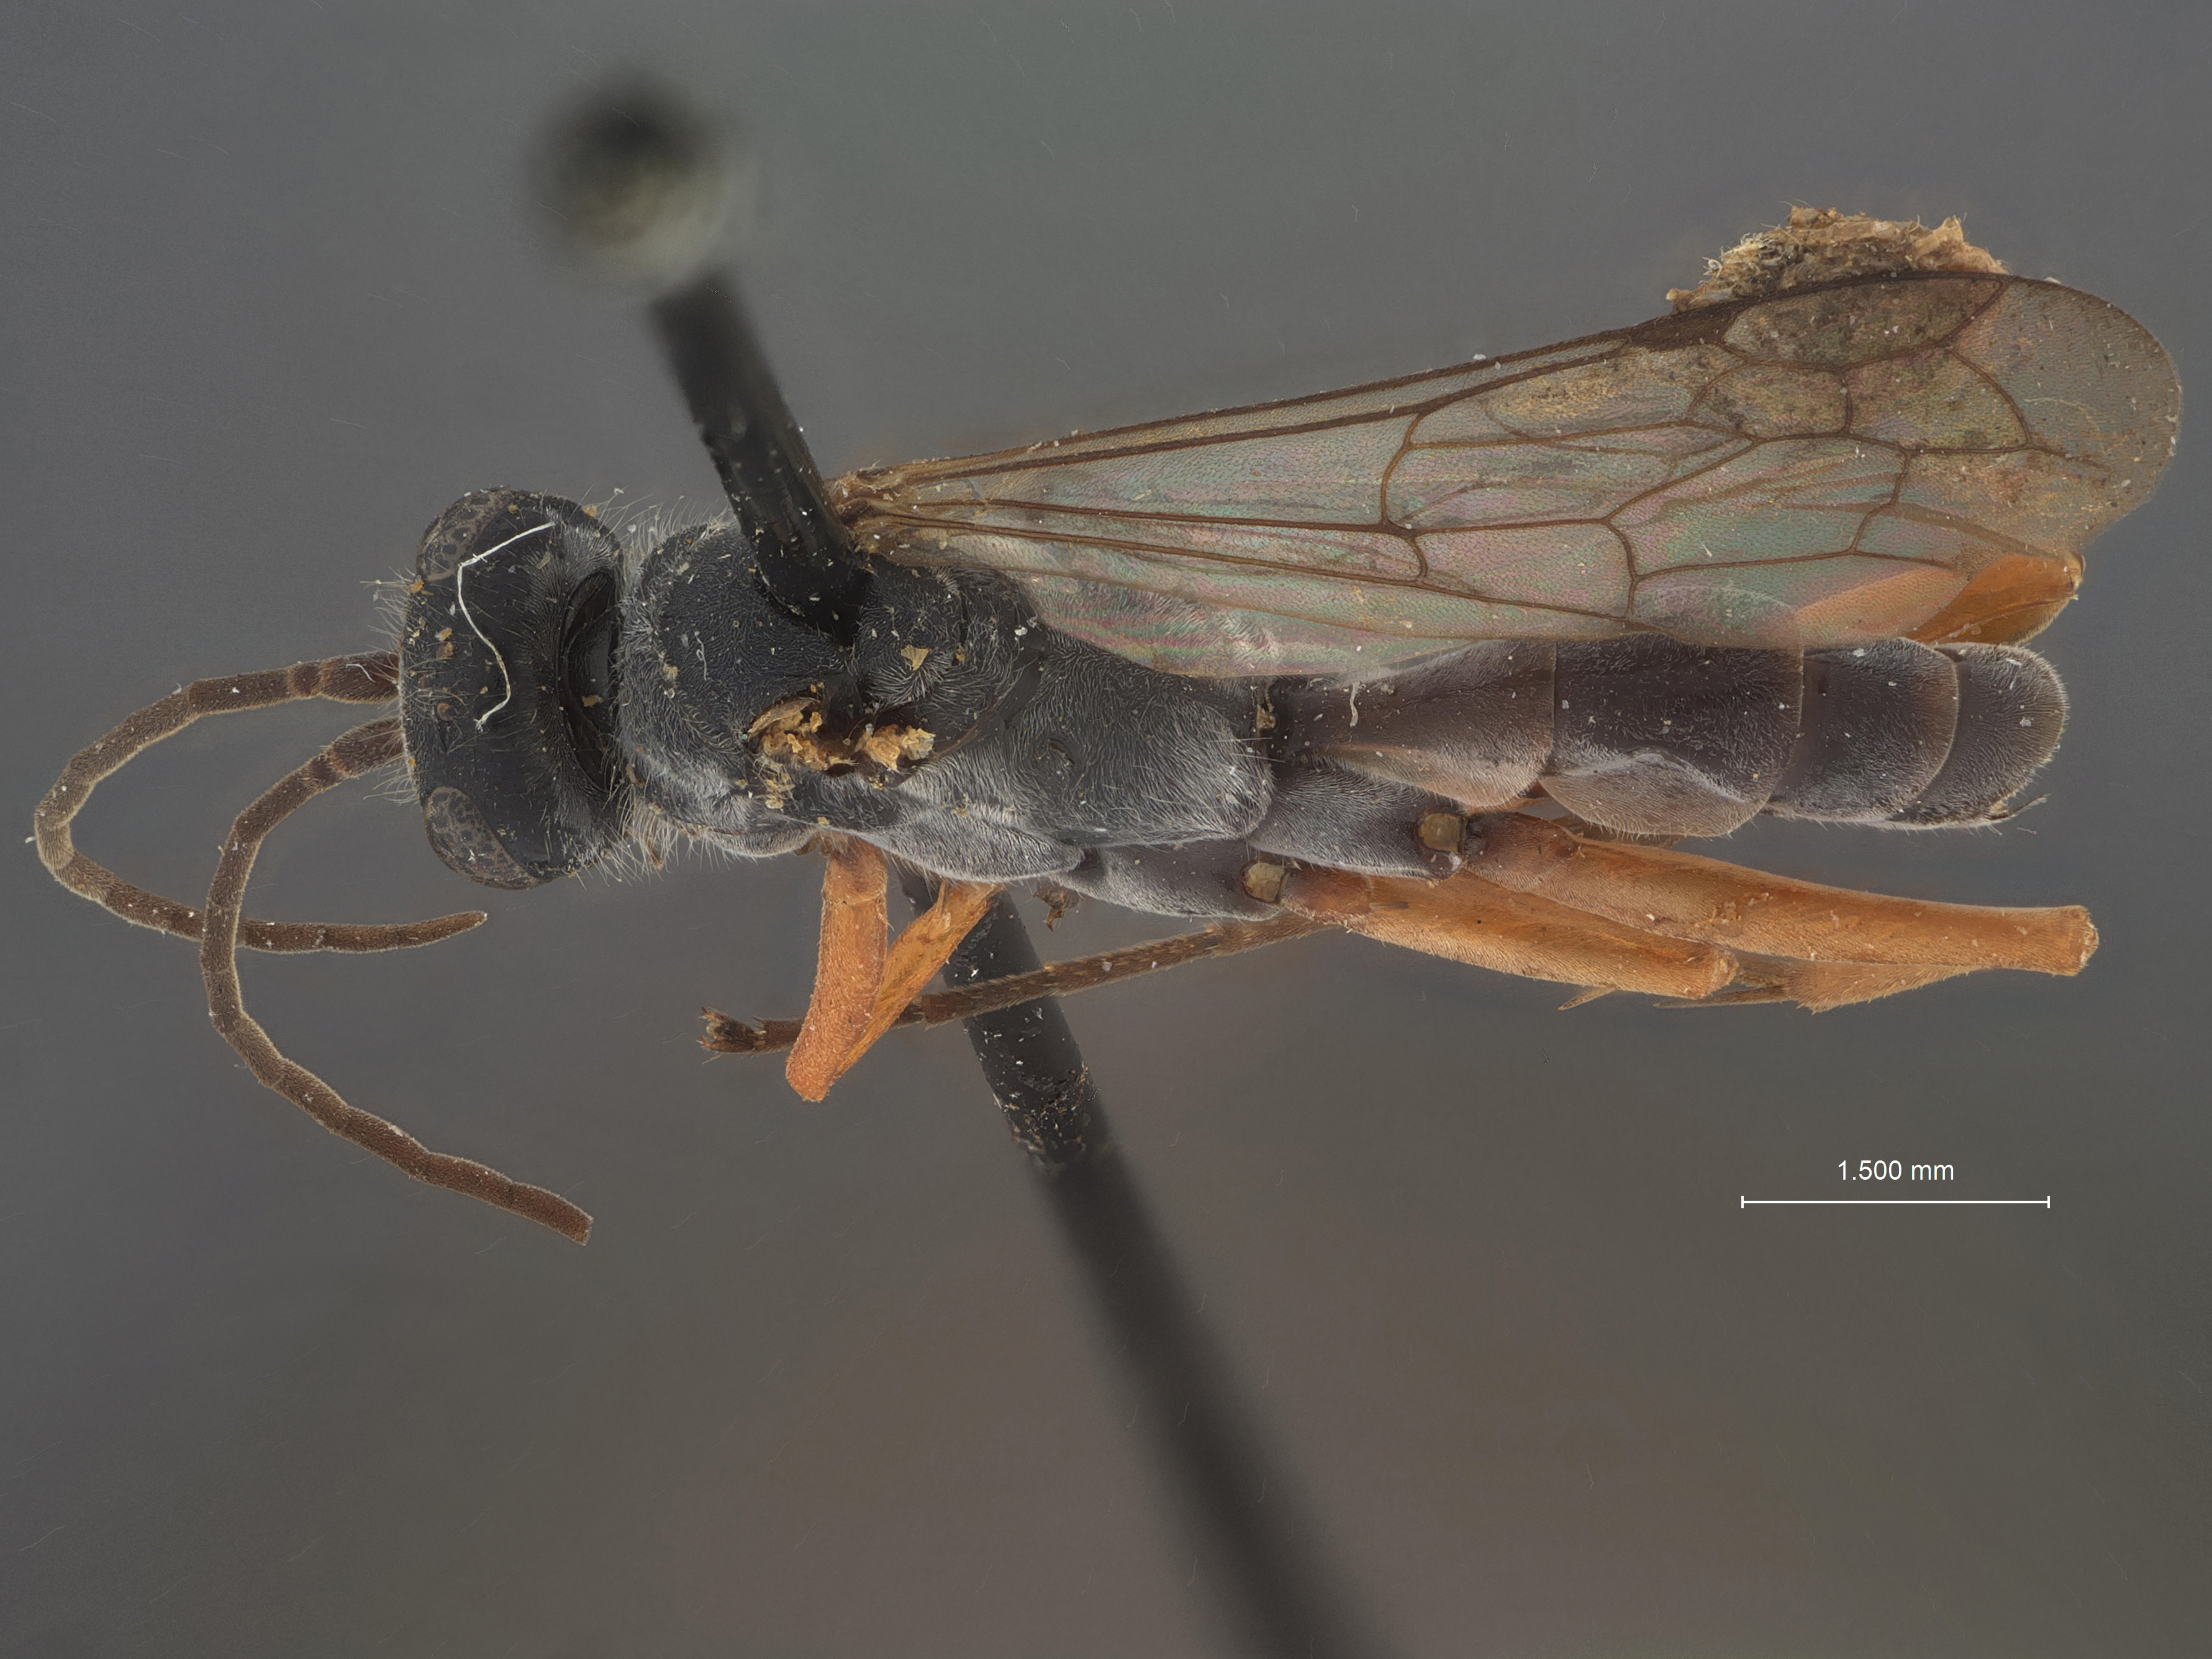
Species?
Auplopus niger
